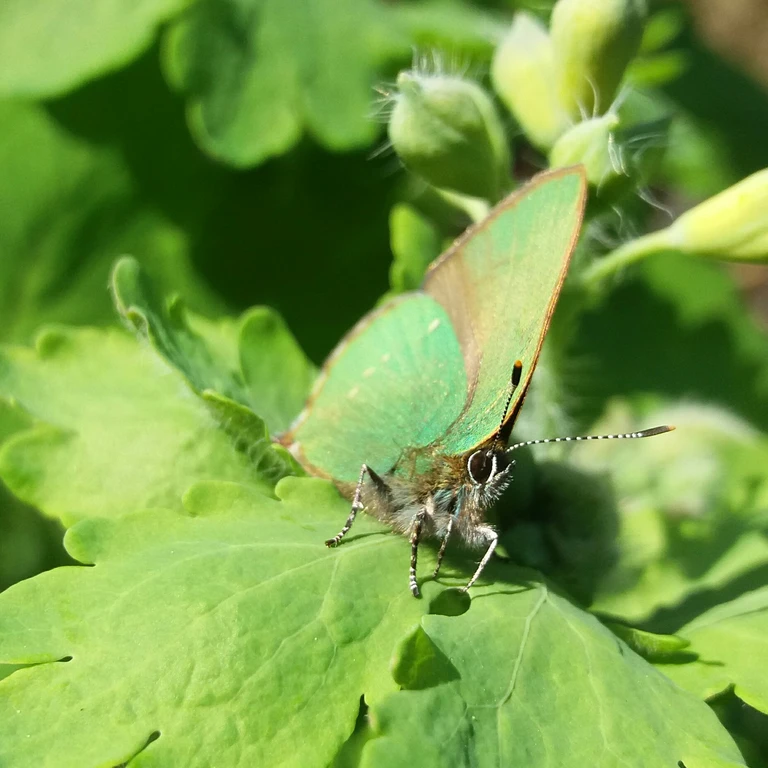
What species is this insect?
Callophrys rubi
